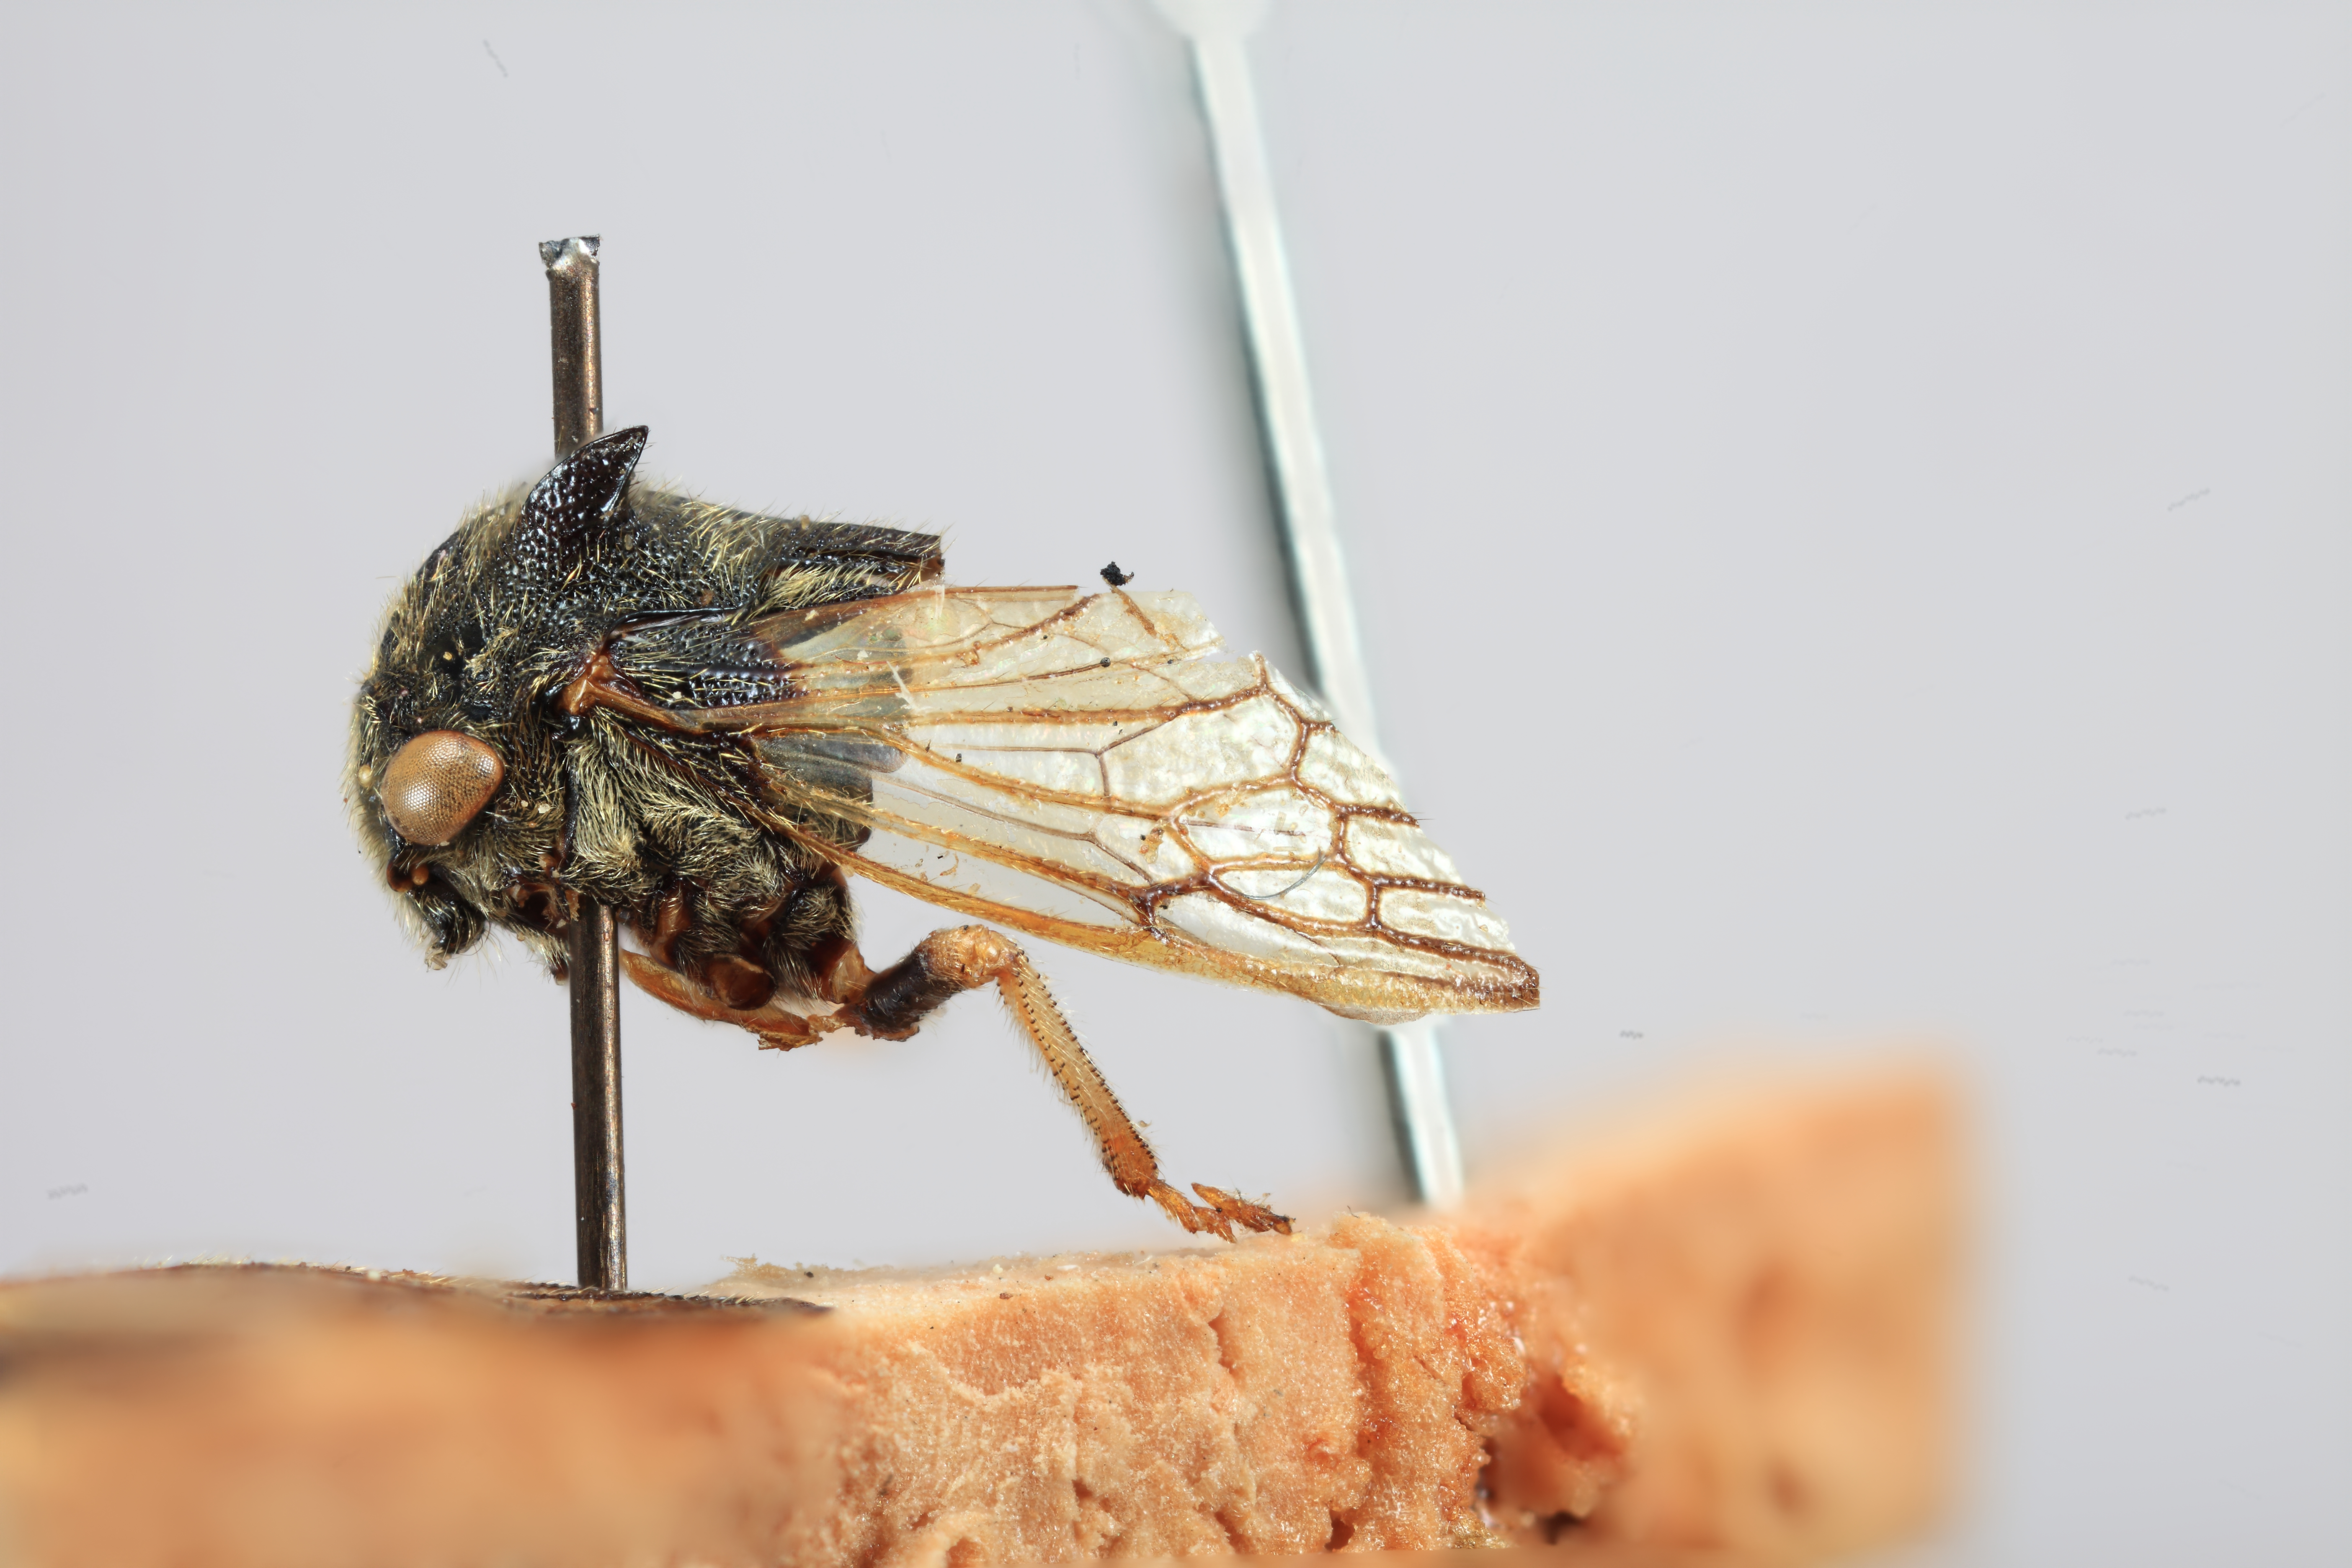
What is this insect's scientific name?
Centrotus flavipes
